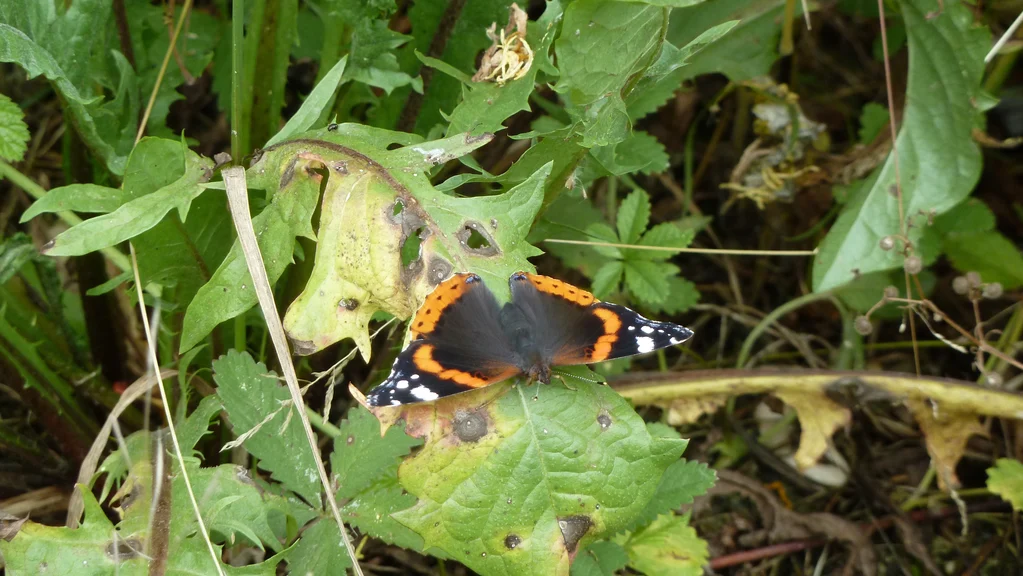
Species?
Vanessa atalanta
